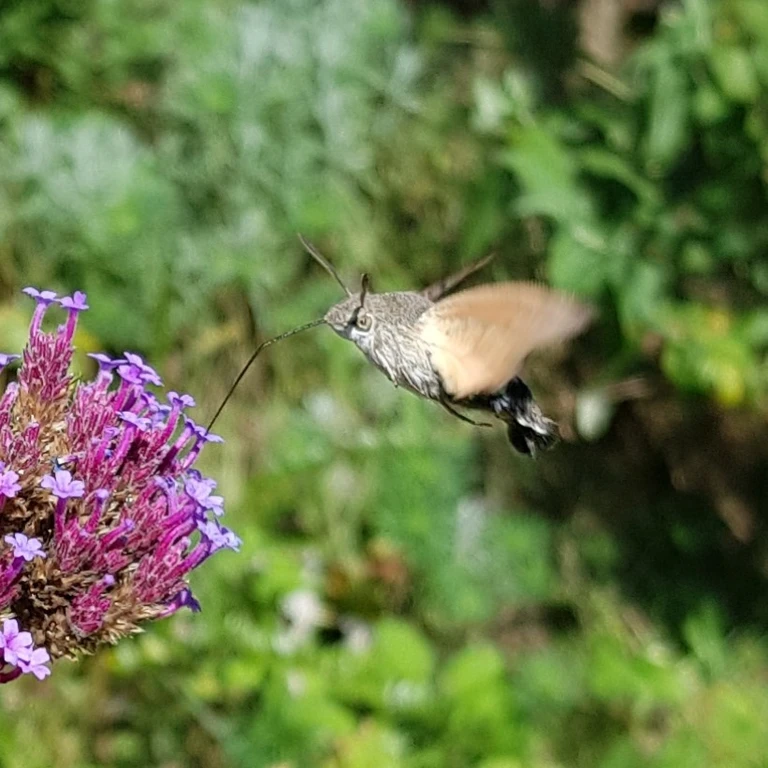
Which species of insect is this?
Macroglossum stellatarum
